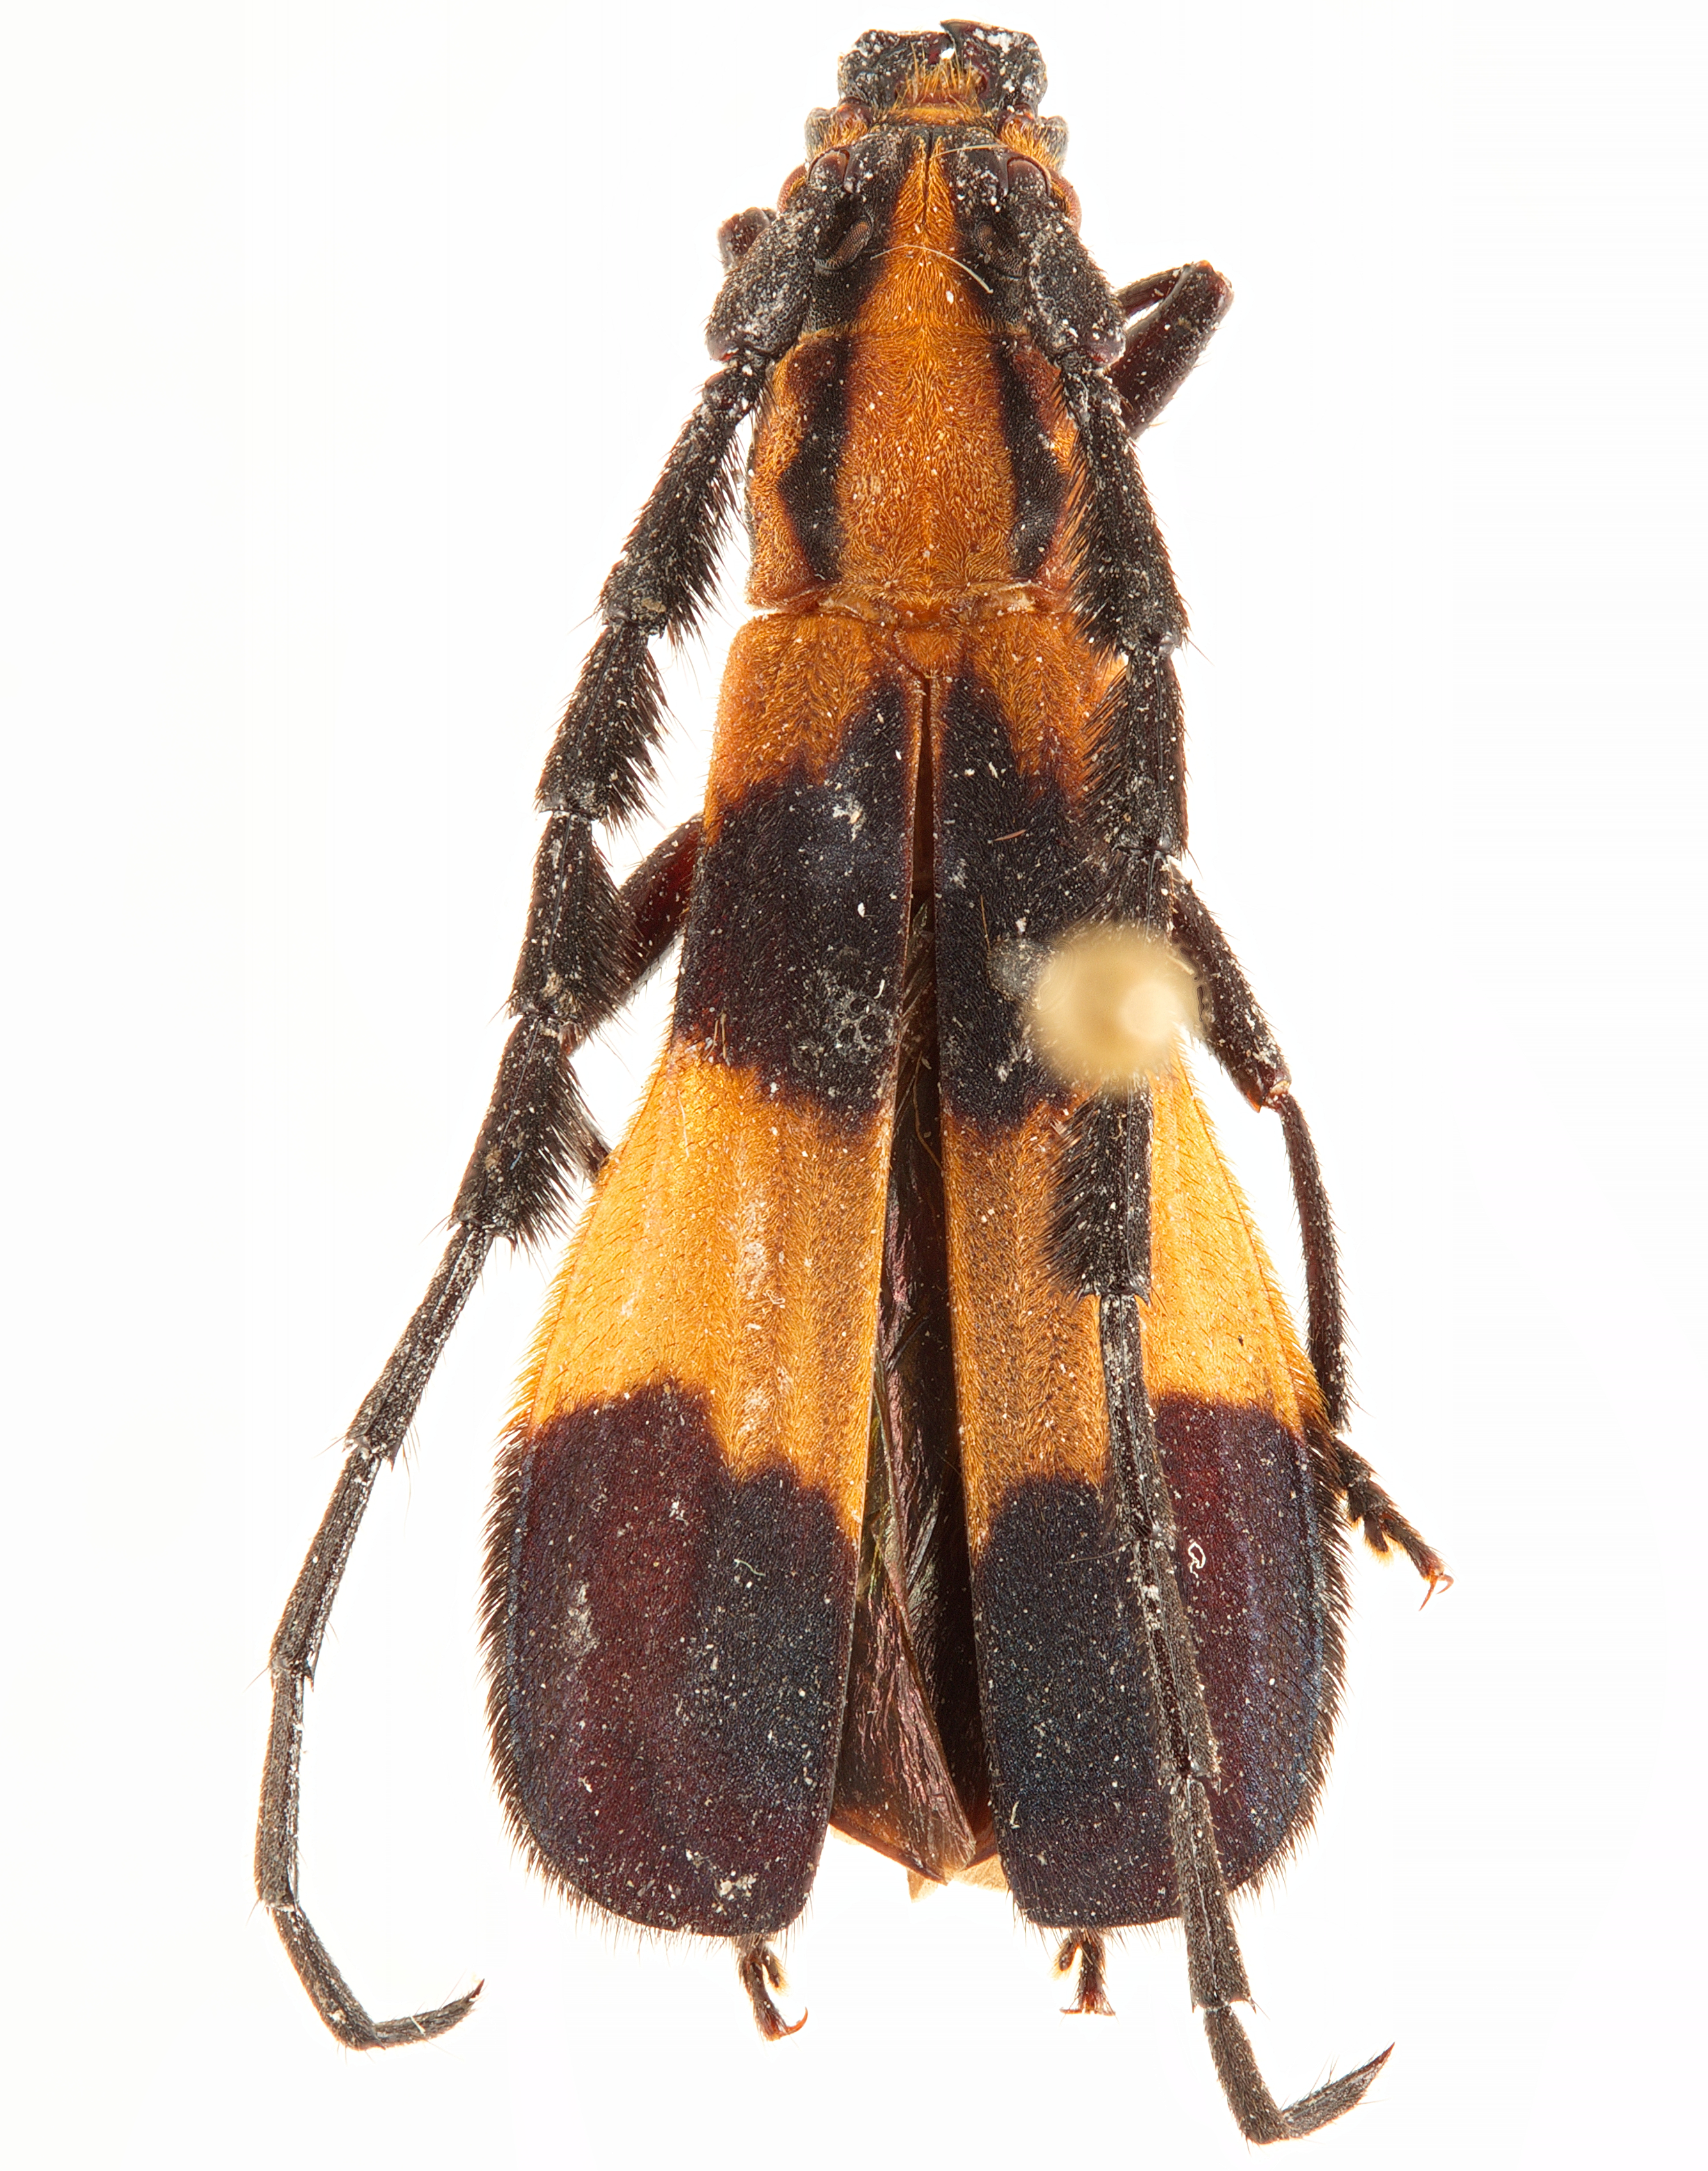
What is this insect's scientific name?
Cosmoplatidius sellatus
